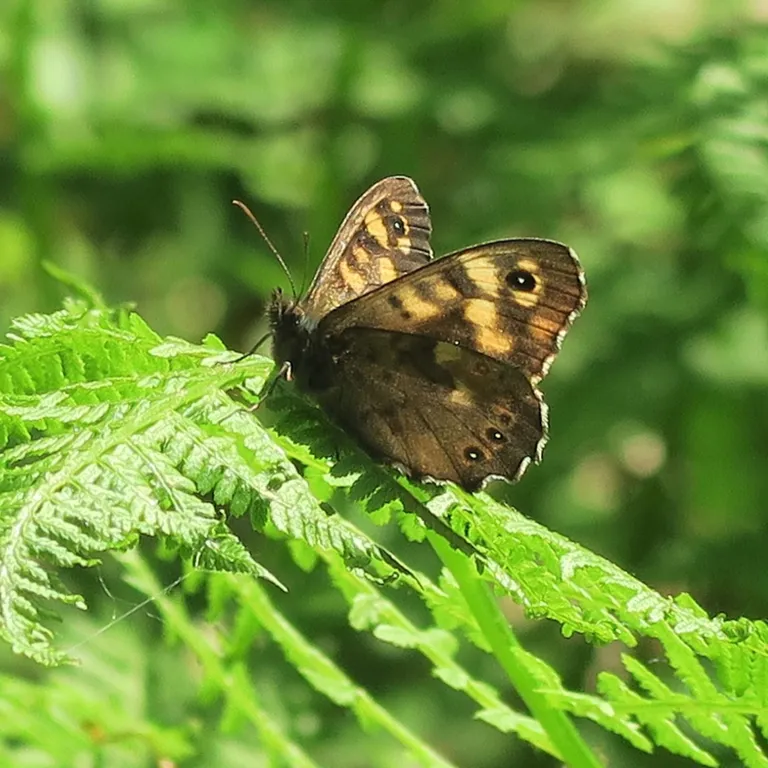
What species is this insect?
Pararge aegeria
